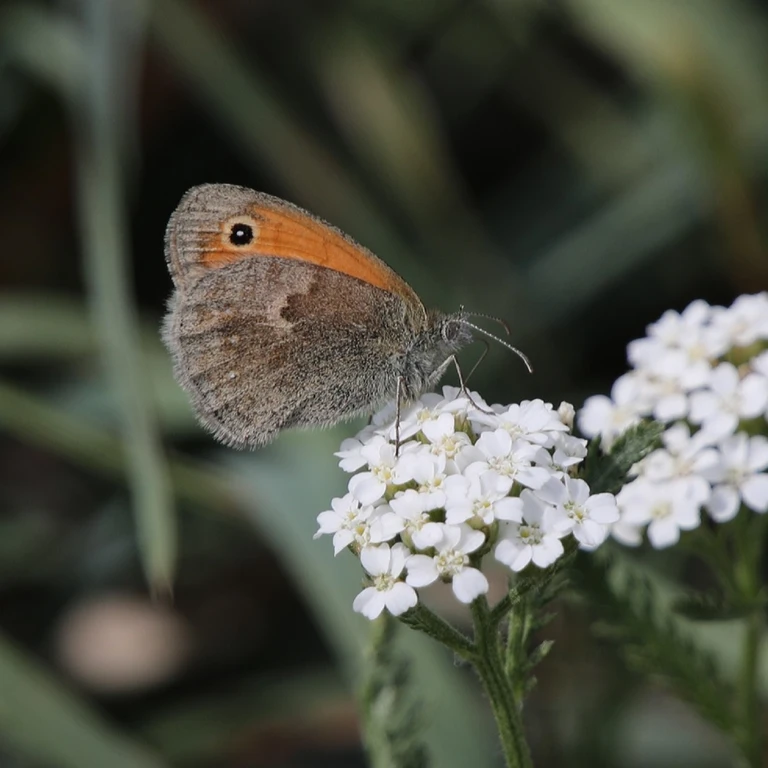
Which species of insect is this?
Coenonympha pamphilus
